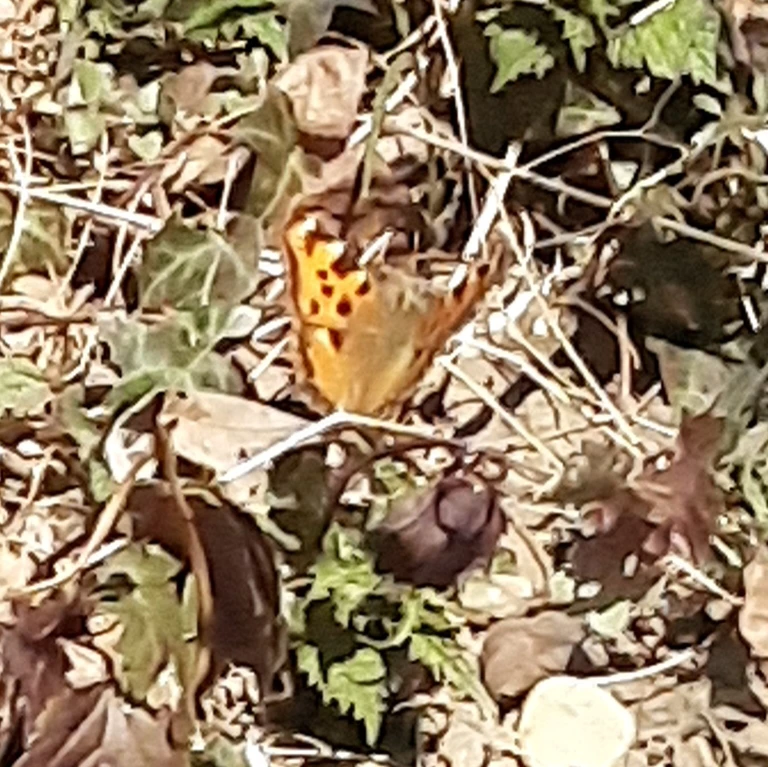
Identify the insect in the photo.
Nymphalis polychloros
